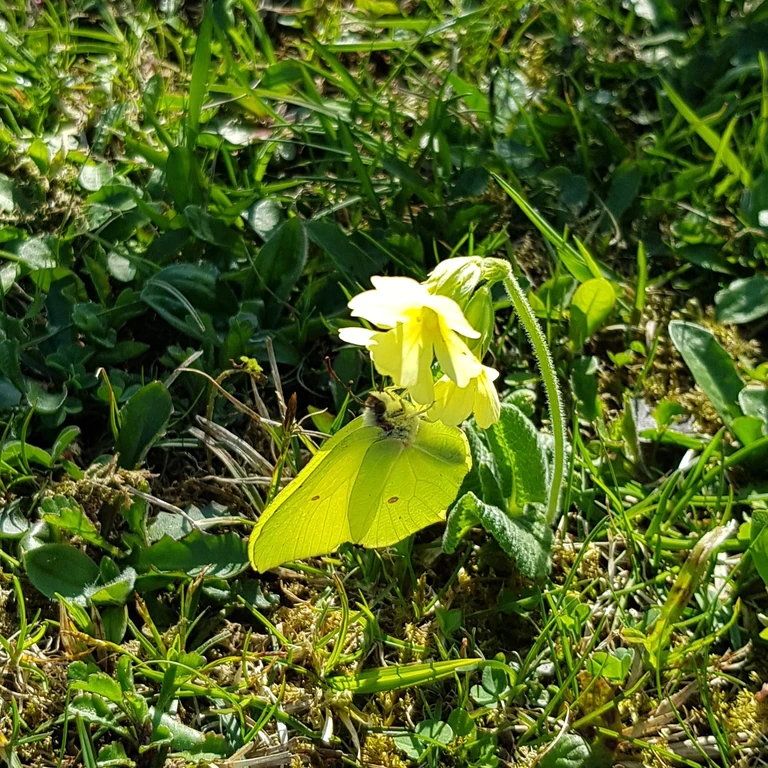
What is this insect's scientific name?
Gonepteryx rhamni
